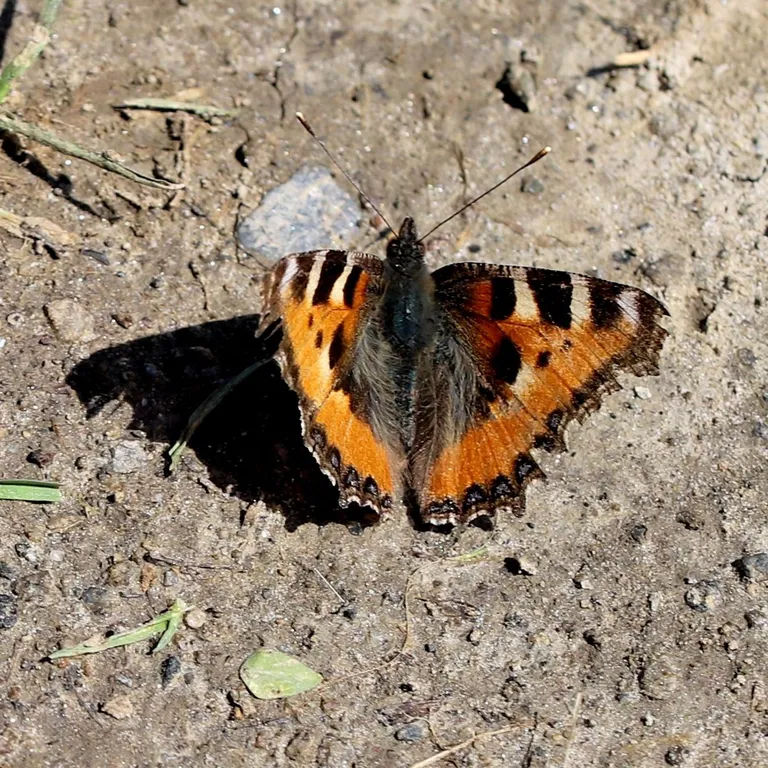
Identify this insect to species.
Aglais urticae
